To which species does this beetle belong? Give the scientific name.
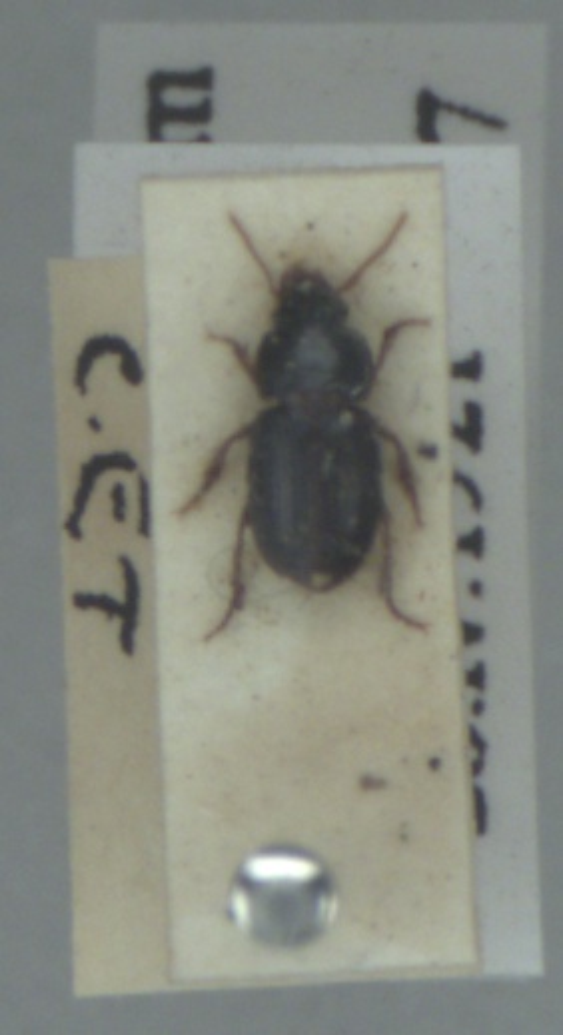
Harpalus pumilus
